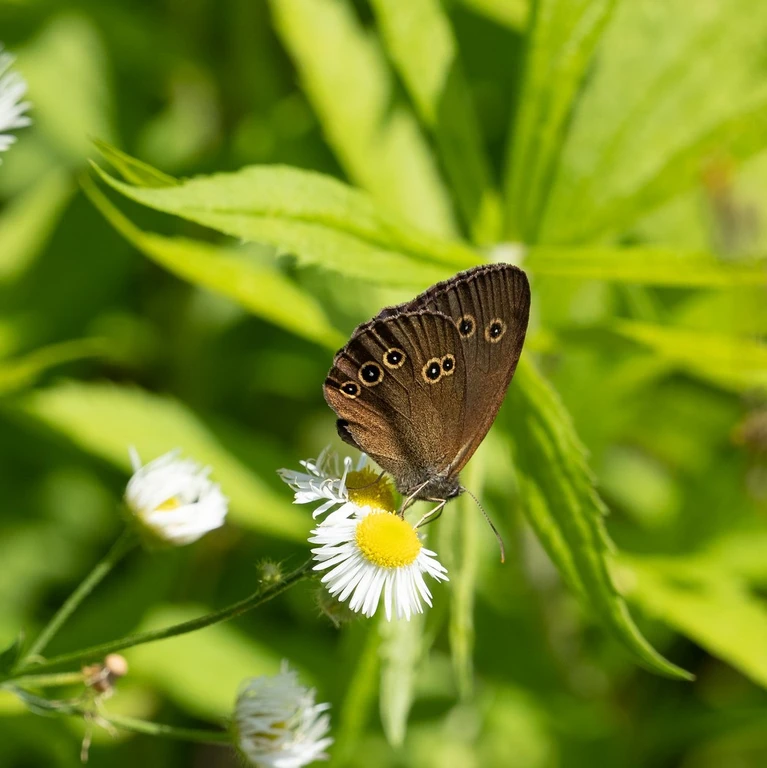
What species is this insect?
Aphantopus hyperantus
